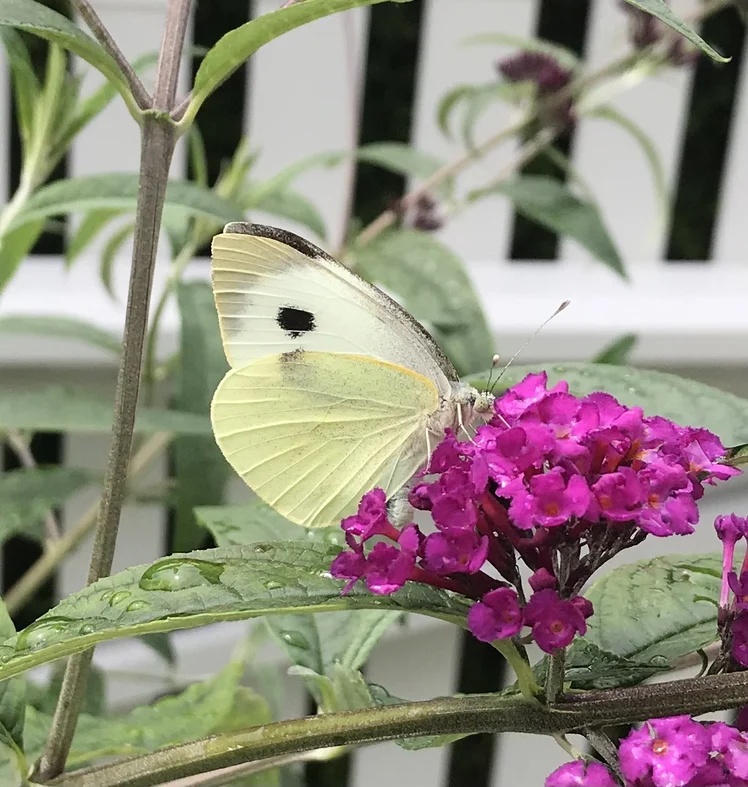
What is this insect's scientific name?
Pieris brassicae
